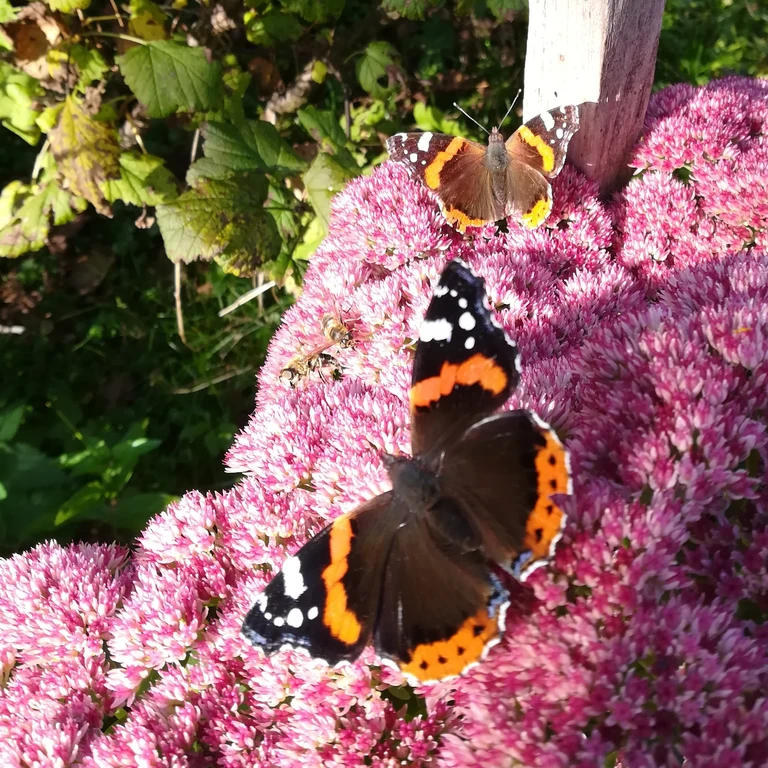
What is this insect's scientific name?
Vanessa atalanta
